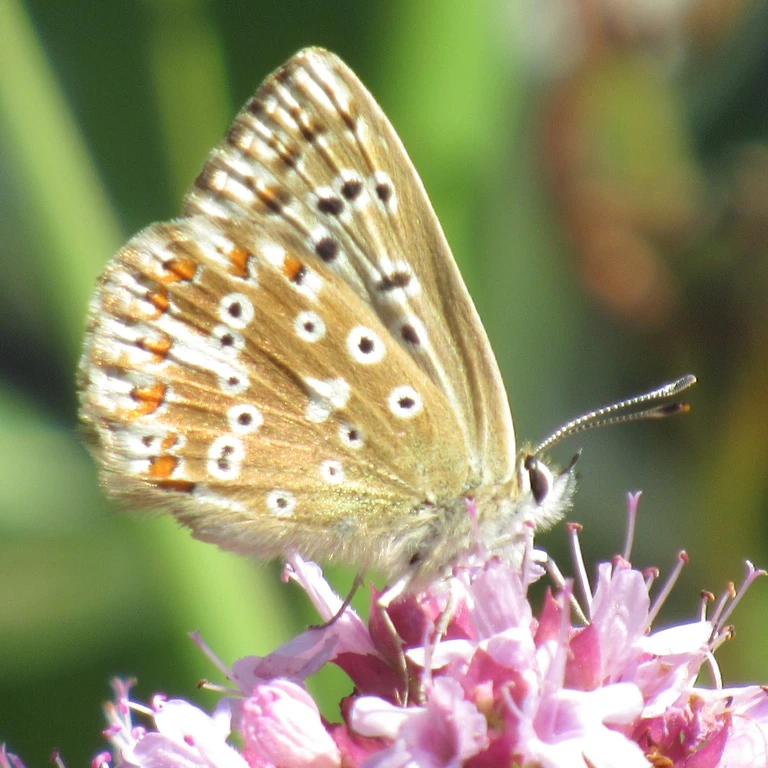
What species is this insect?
Lysandra coridon
